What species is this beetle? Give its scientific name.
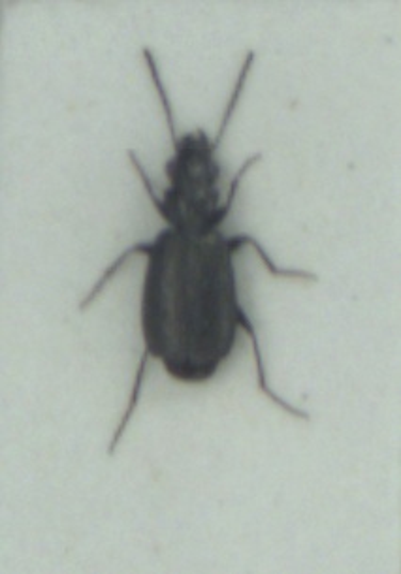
Syntomus foveatus
